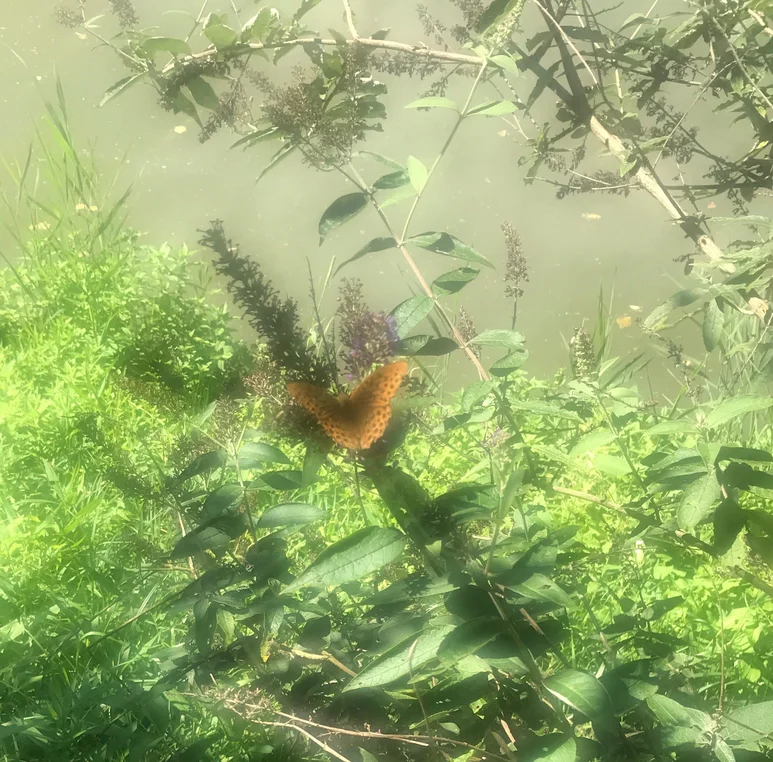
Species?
Argynnis paphia
